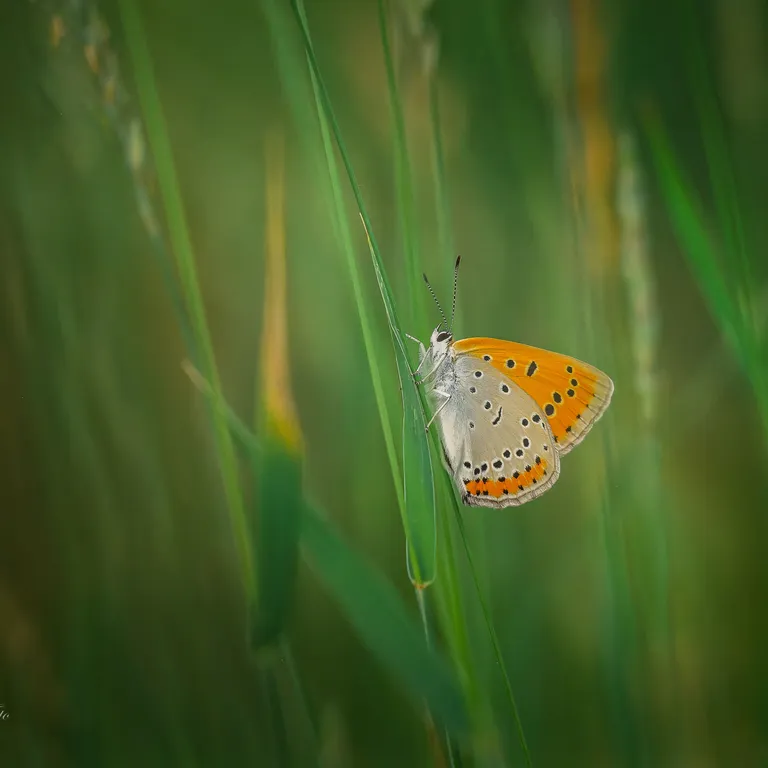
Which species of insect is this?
Lycaena dispar
